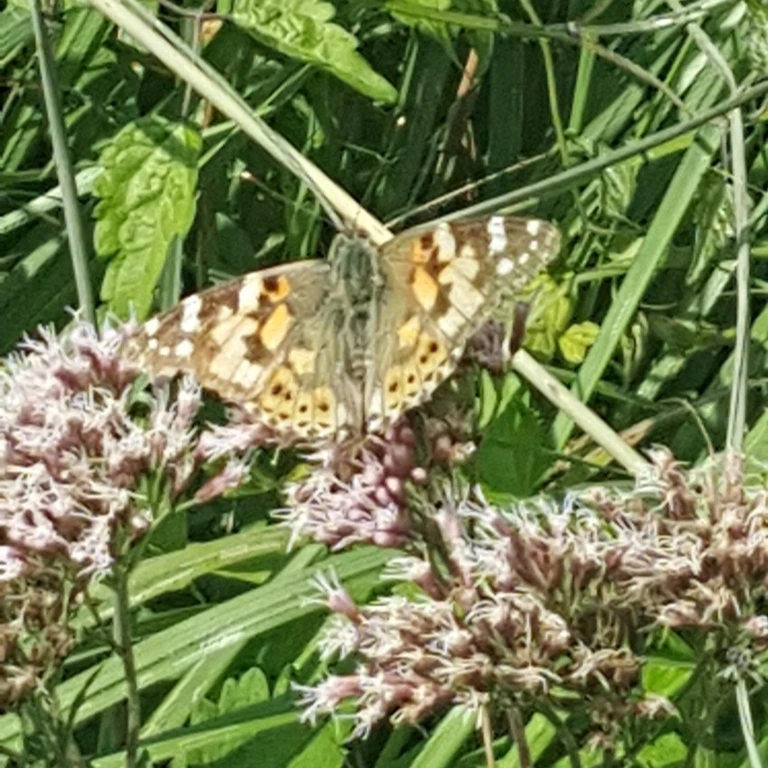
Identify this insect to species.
Vanessa cardui
